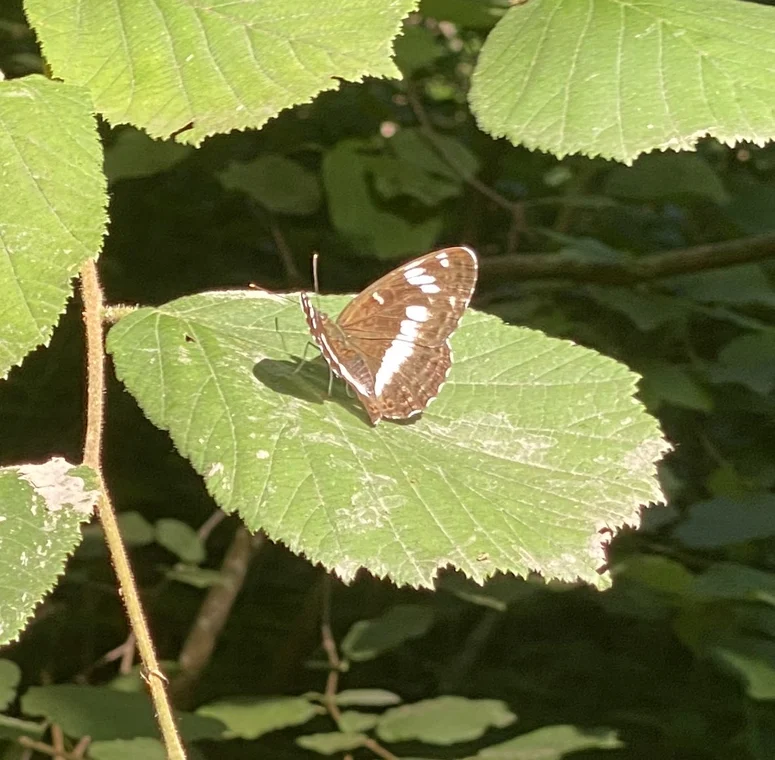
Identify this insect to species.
Limenitis camilla (also Ladoga camilla)
